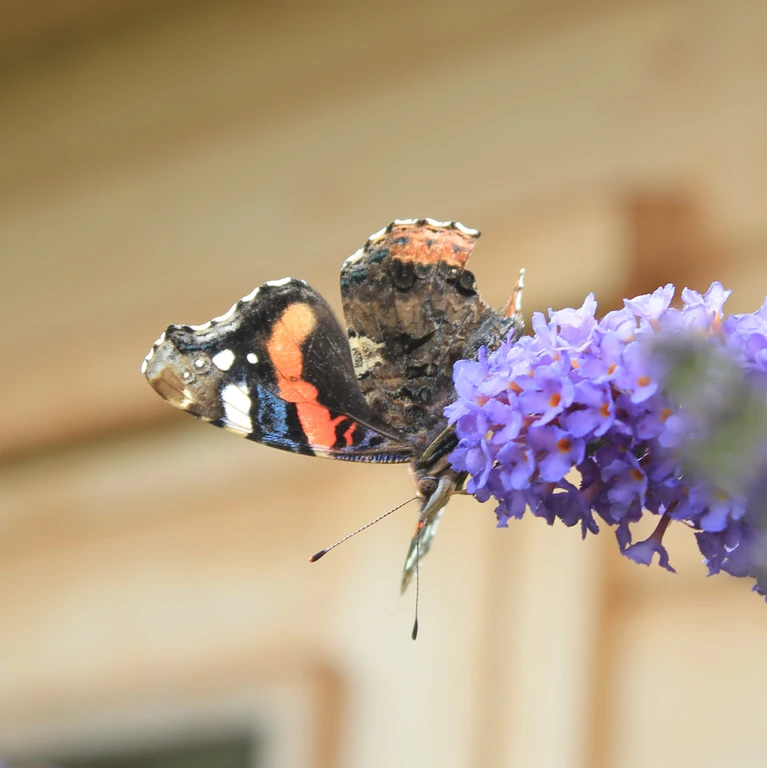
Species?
Vanessa atalanta
